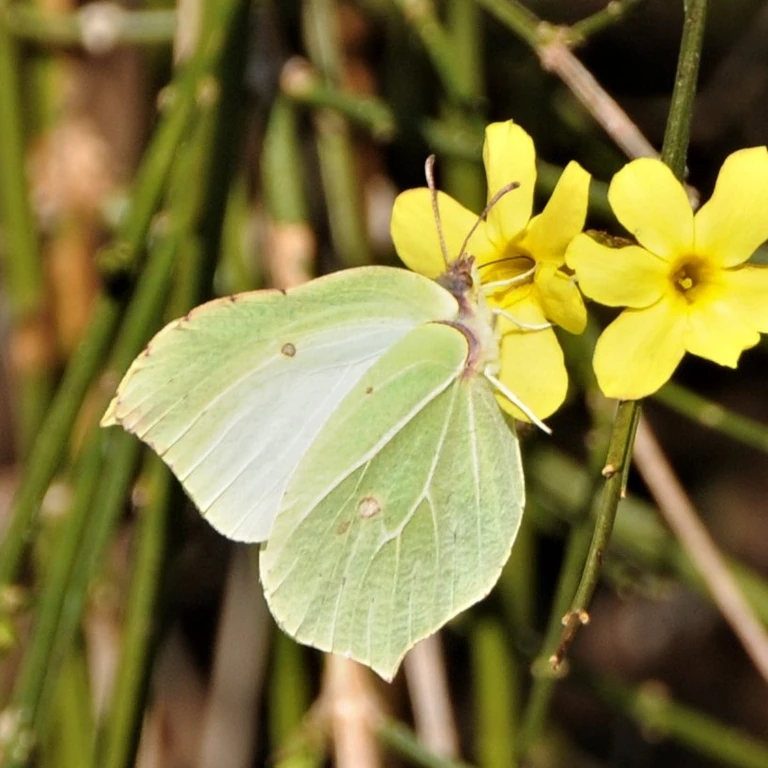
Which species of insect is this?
Gonepteryx rhamni
